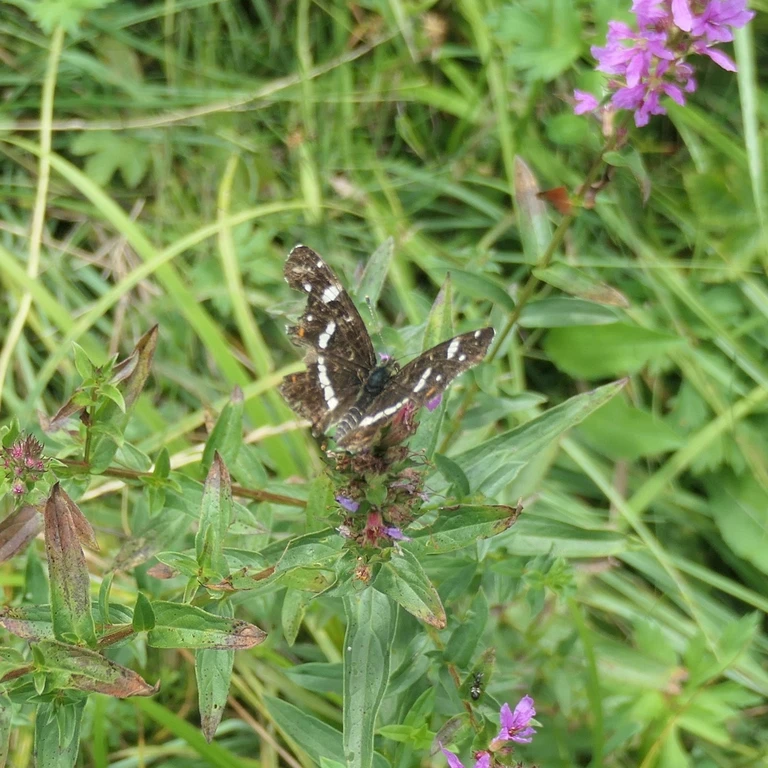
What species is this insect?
Araschnia levana
